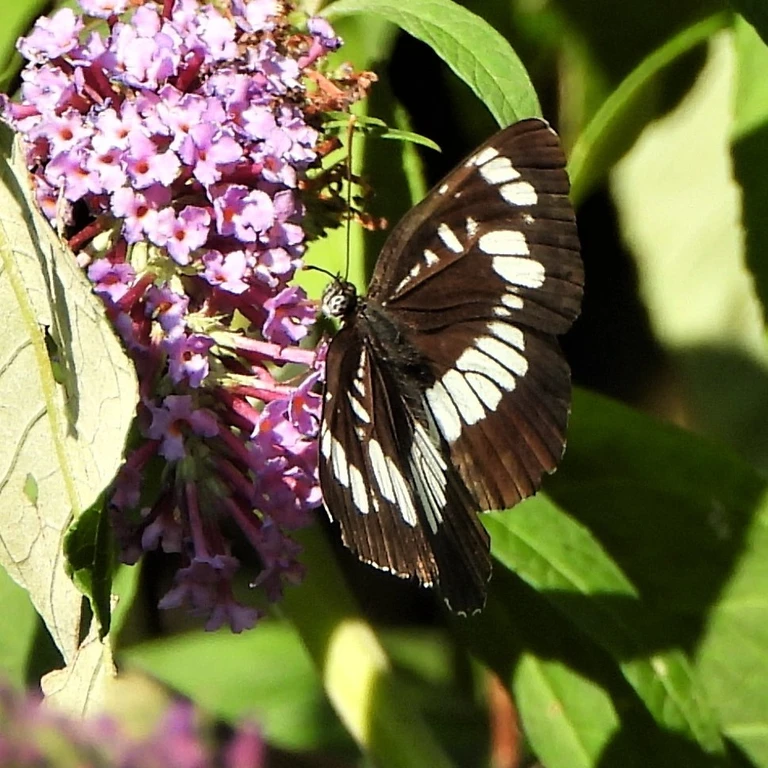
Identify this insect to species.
Neptis rivularis
